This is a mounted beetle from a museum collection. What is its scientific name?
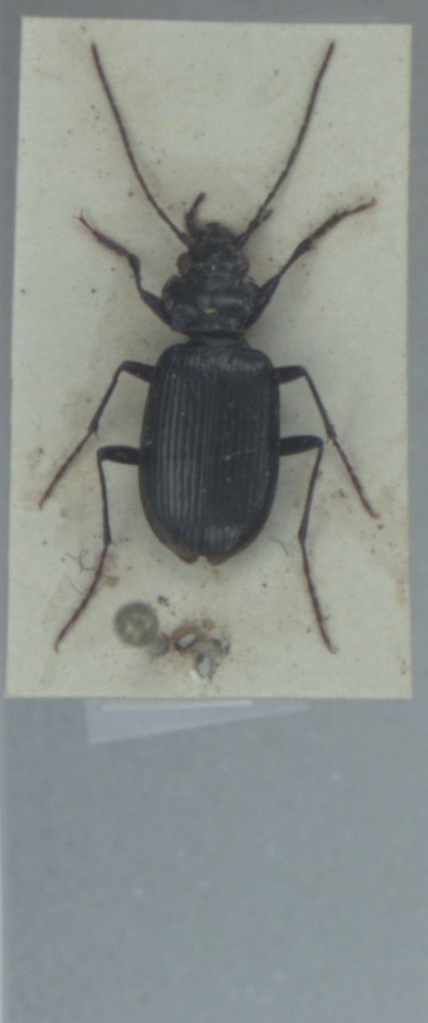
Nebria rufescens
